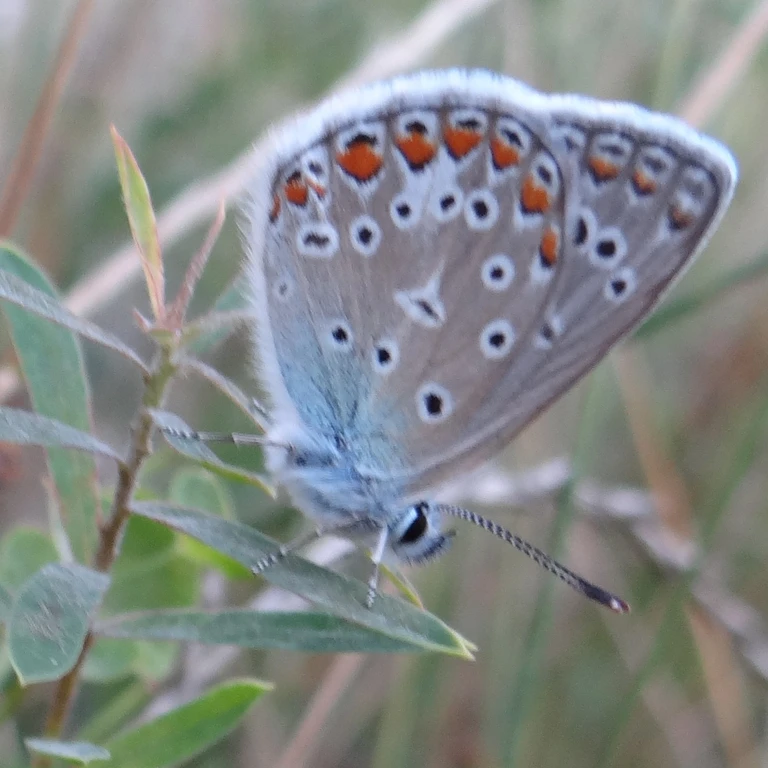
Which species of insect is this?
Polyommatus icarus
